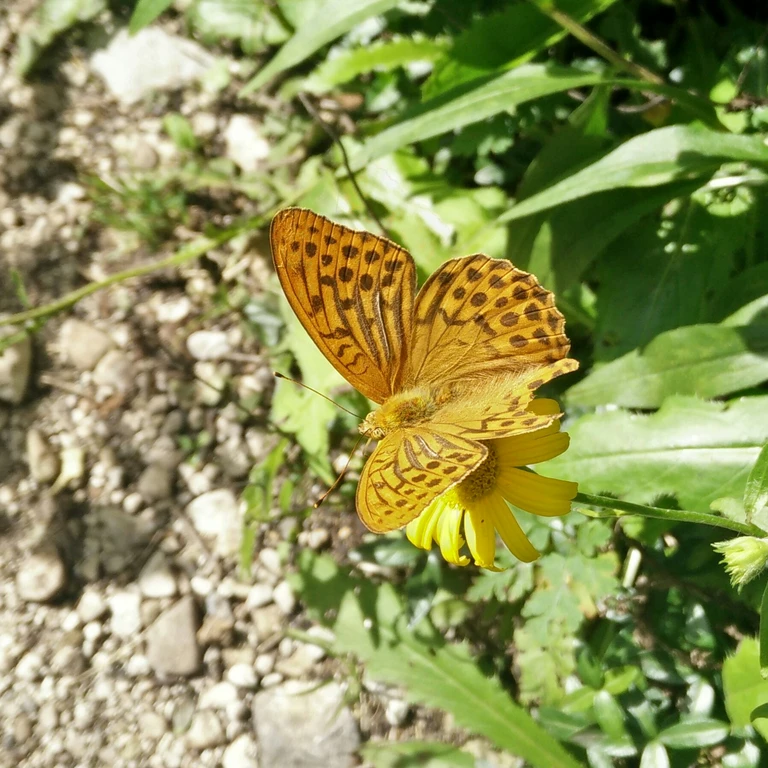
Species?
Argynnis paphia
